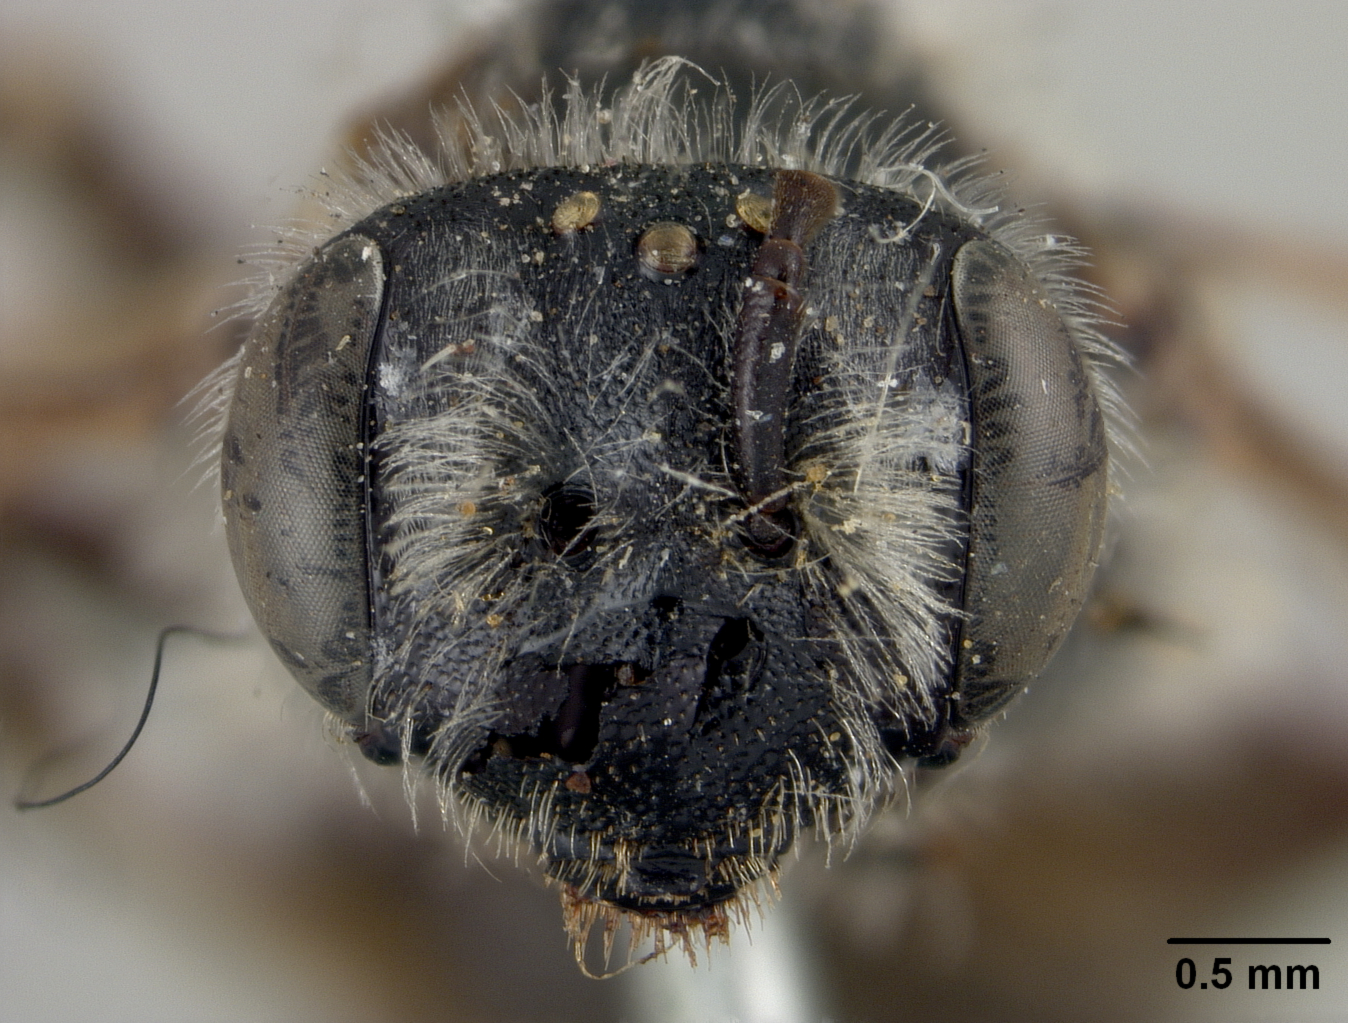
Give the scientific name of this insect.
Andrena johnsoniana
